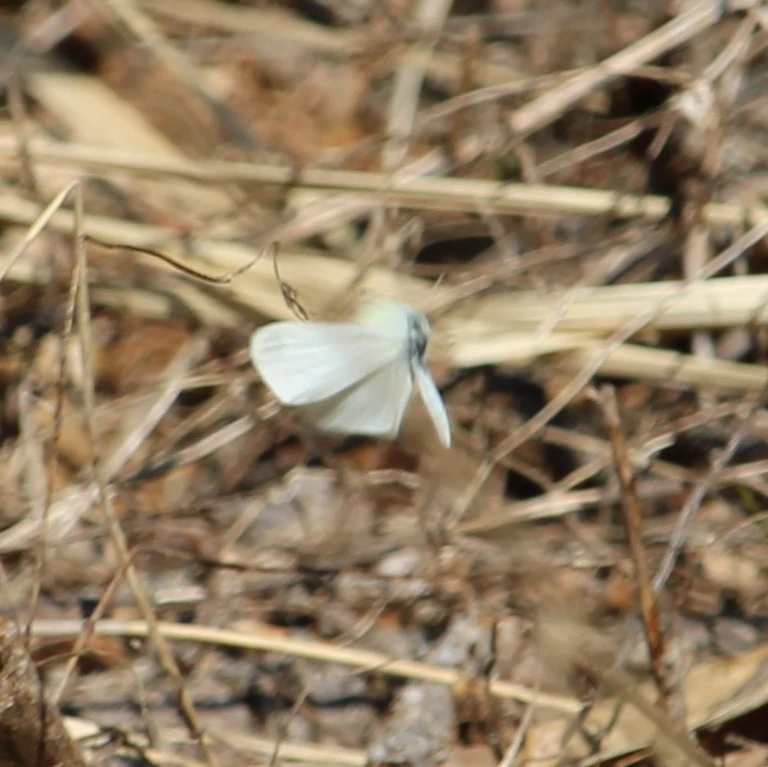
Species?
Leptidea sinapis/juvernica
